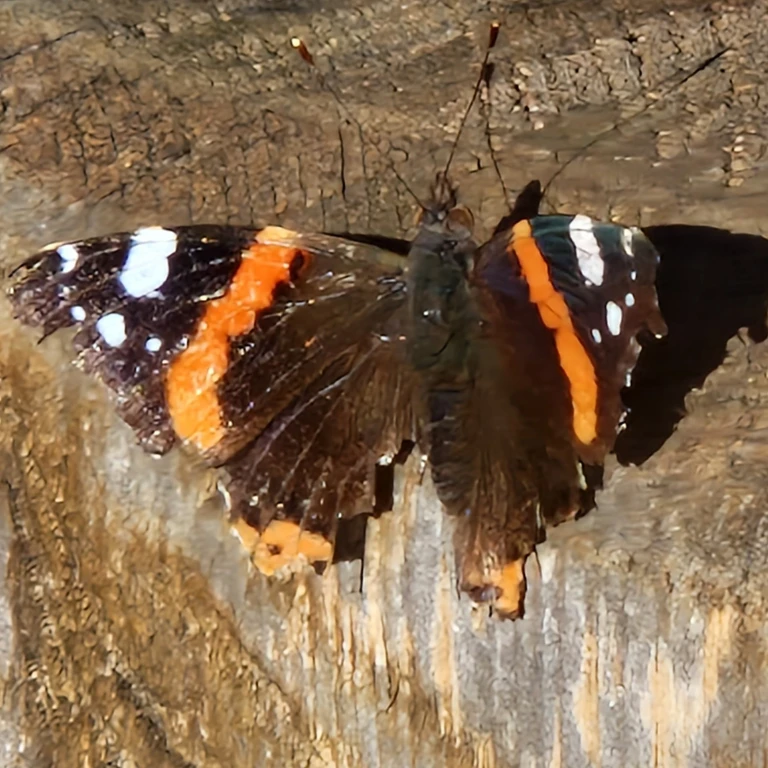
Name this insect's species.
Vanessa atalanta
